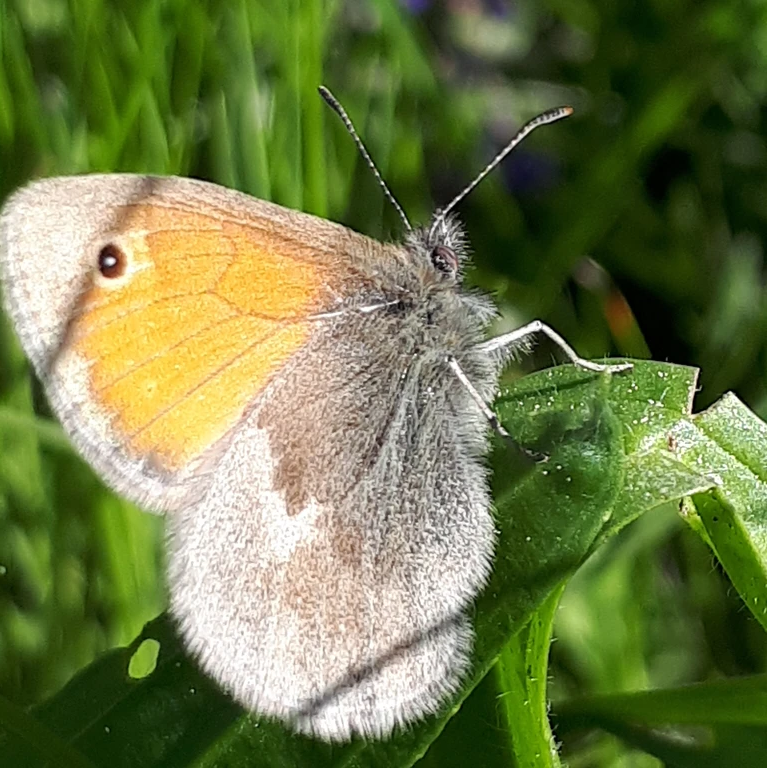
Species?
Coenonympha pamphilus
